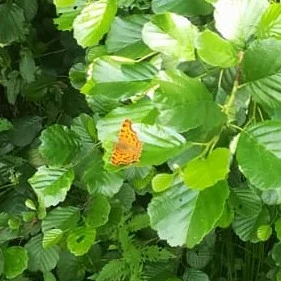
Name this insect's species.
Polygonia c-album
